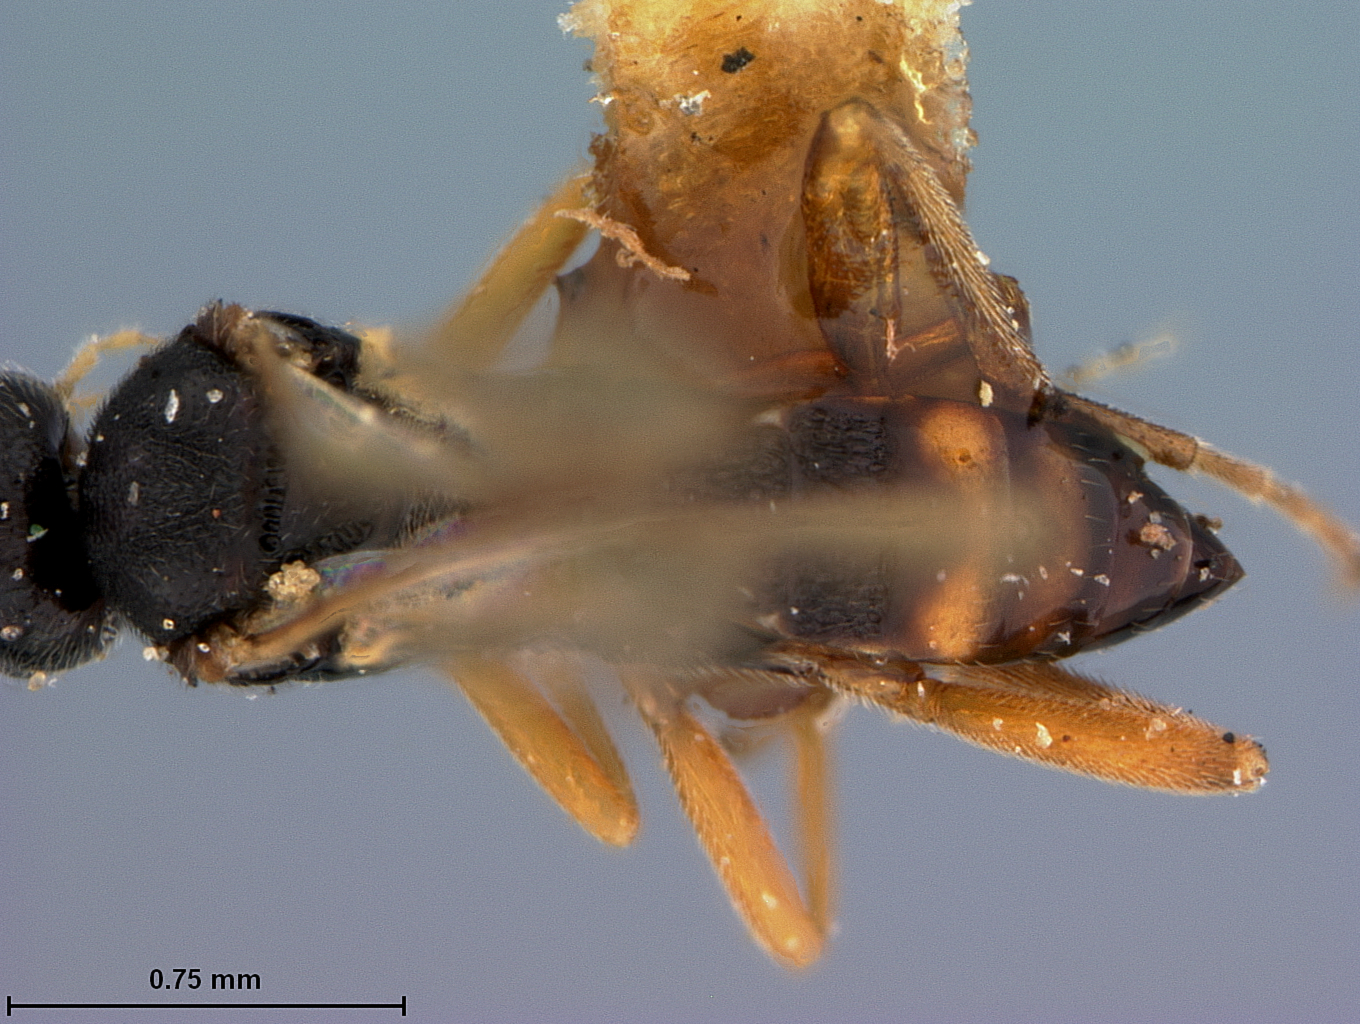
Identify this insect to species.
Apanteles autographae
